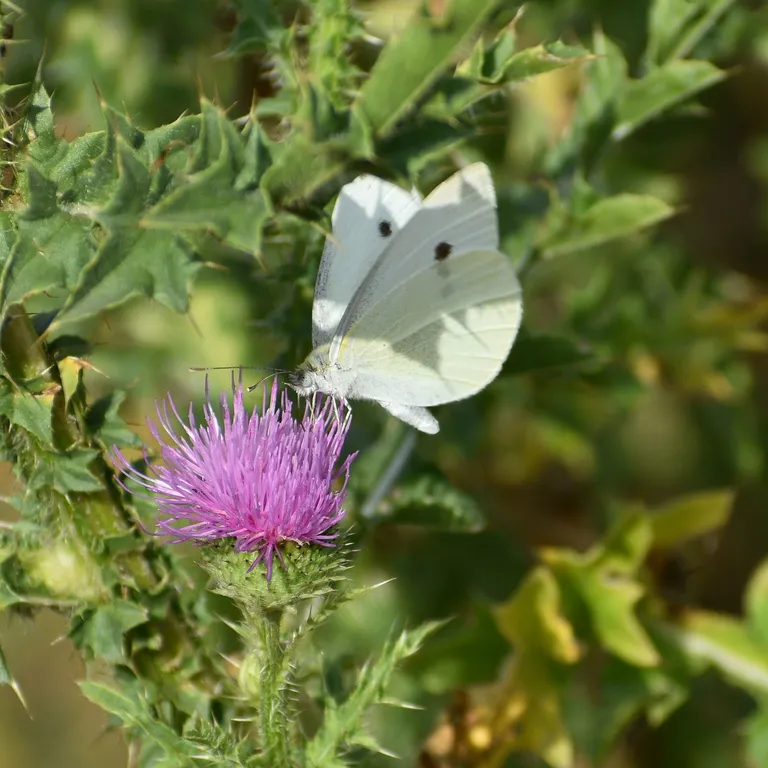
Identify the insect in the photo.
Pieris rapae
